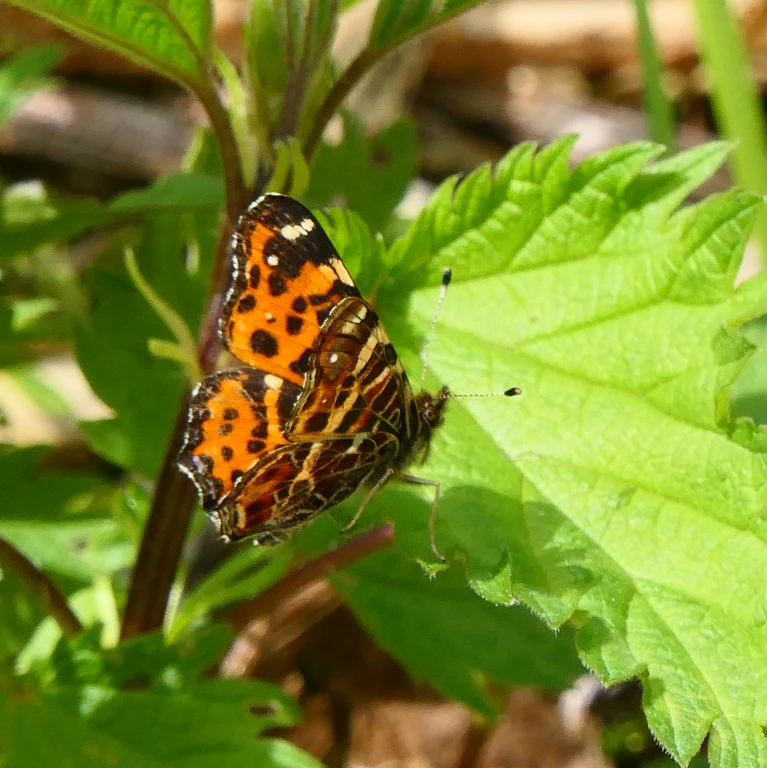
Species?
Araschnia levana
